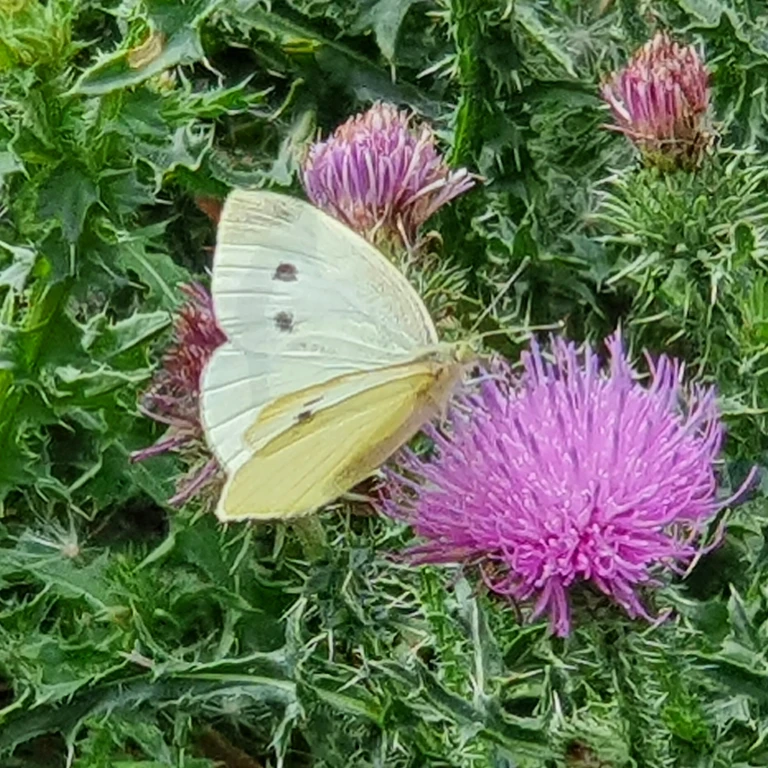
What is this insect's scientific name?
Pieris rapae
